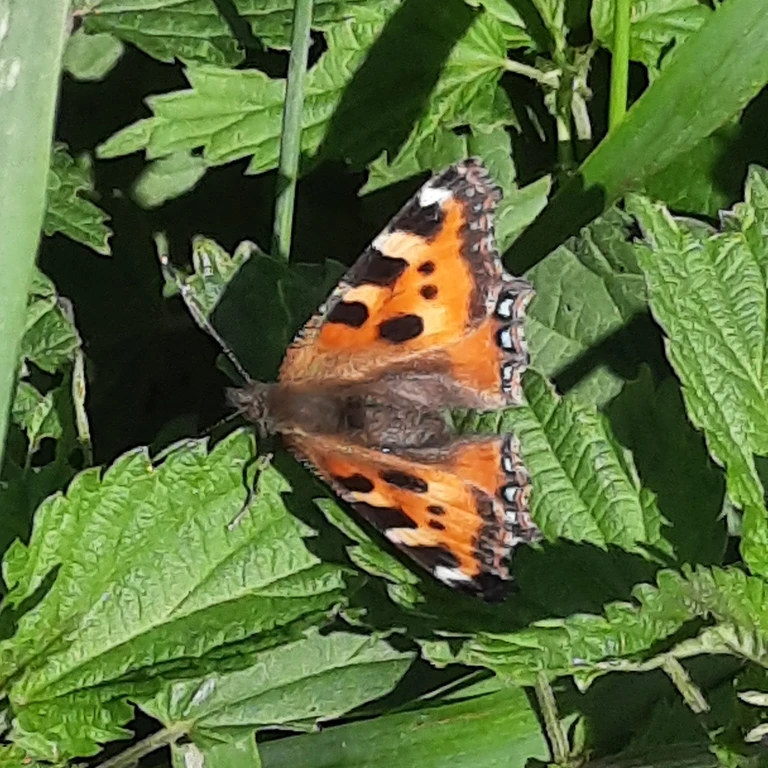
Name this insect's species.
Aglais urticae
